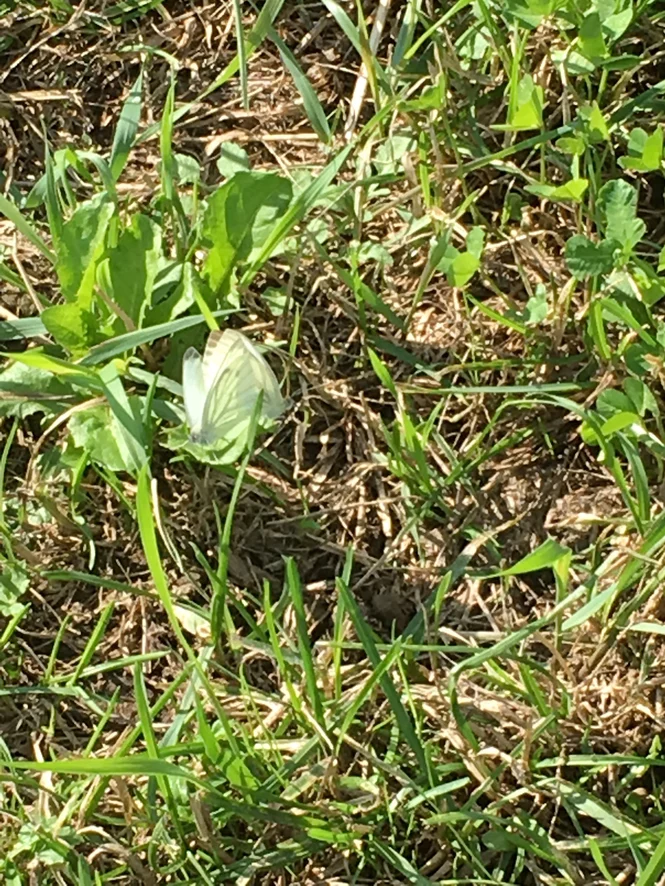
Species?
Pieris napi
